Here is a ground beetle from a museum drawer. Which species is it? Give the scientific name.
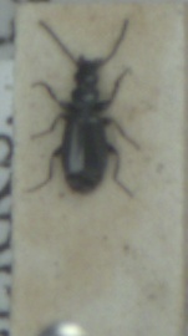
Microlestes maurus
